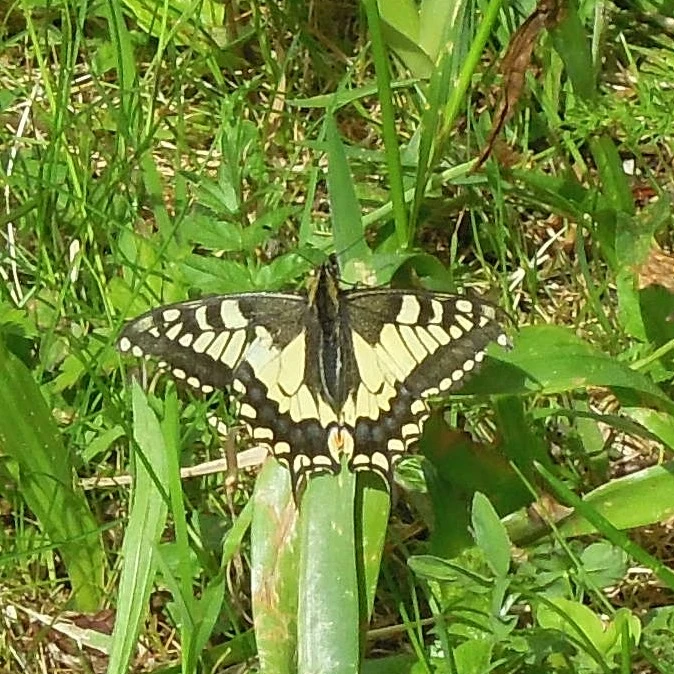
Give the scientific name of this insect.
Papilio machaon
